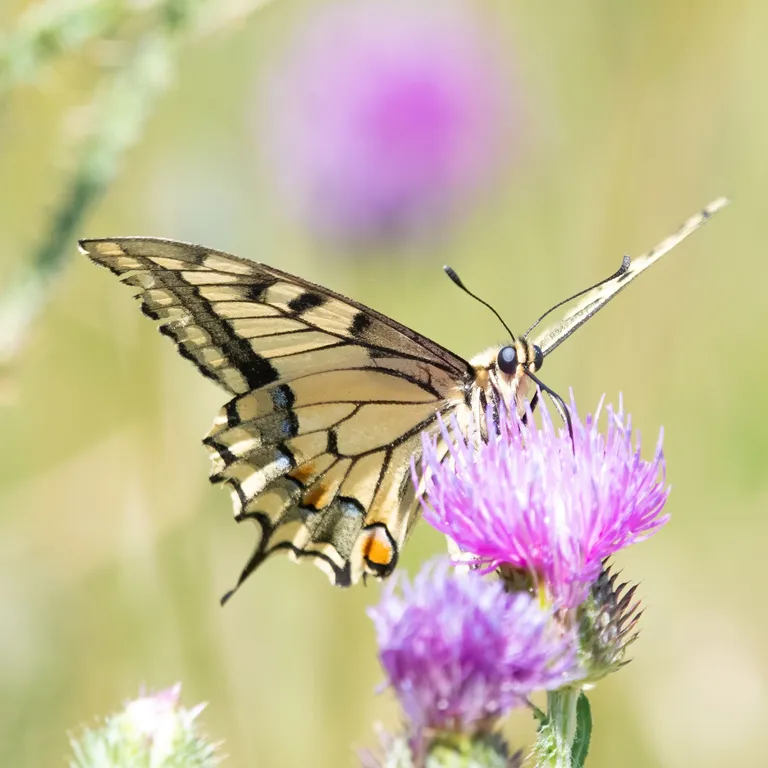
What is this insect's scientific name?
Papilio machaon
